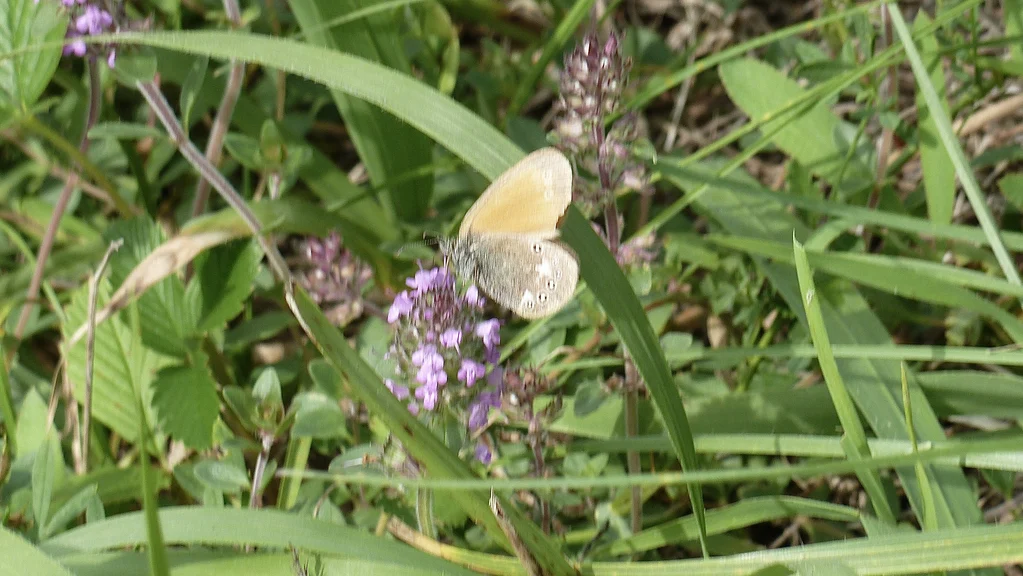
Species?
Coenonympha glycerion (also Coenonympha iphis)
